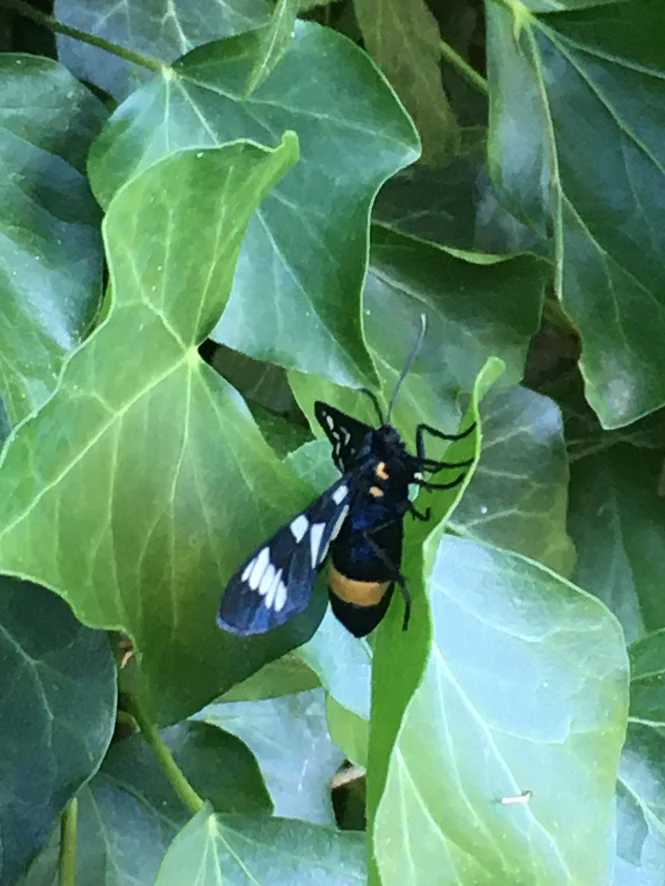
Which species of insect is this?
Amata phegea
